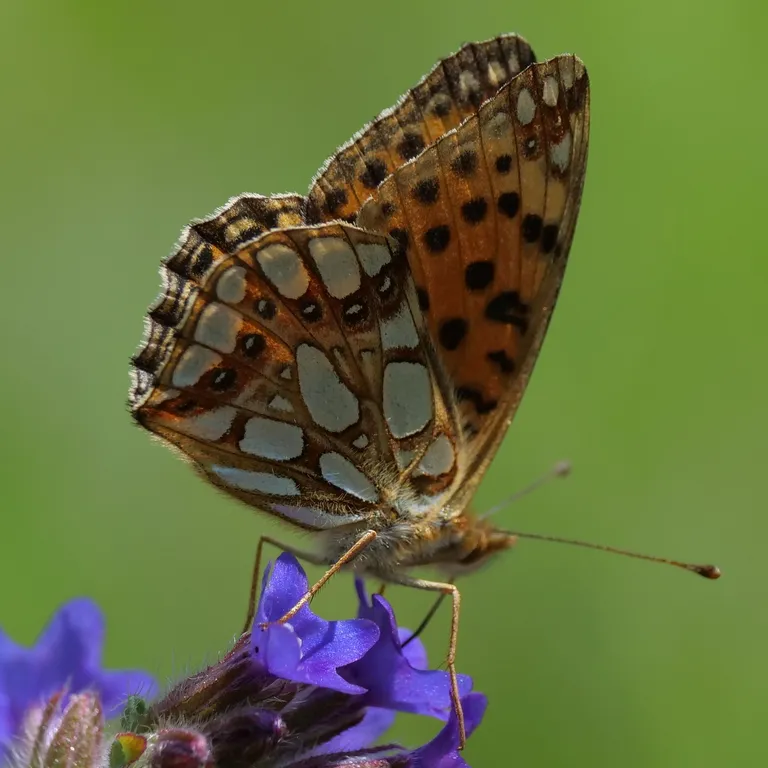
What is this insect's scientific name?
Issoria lathonia
